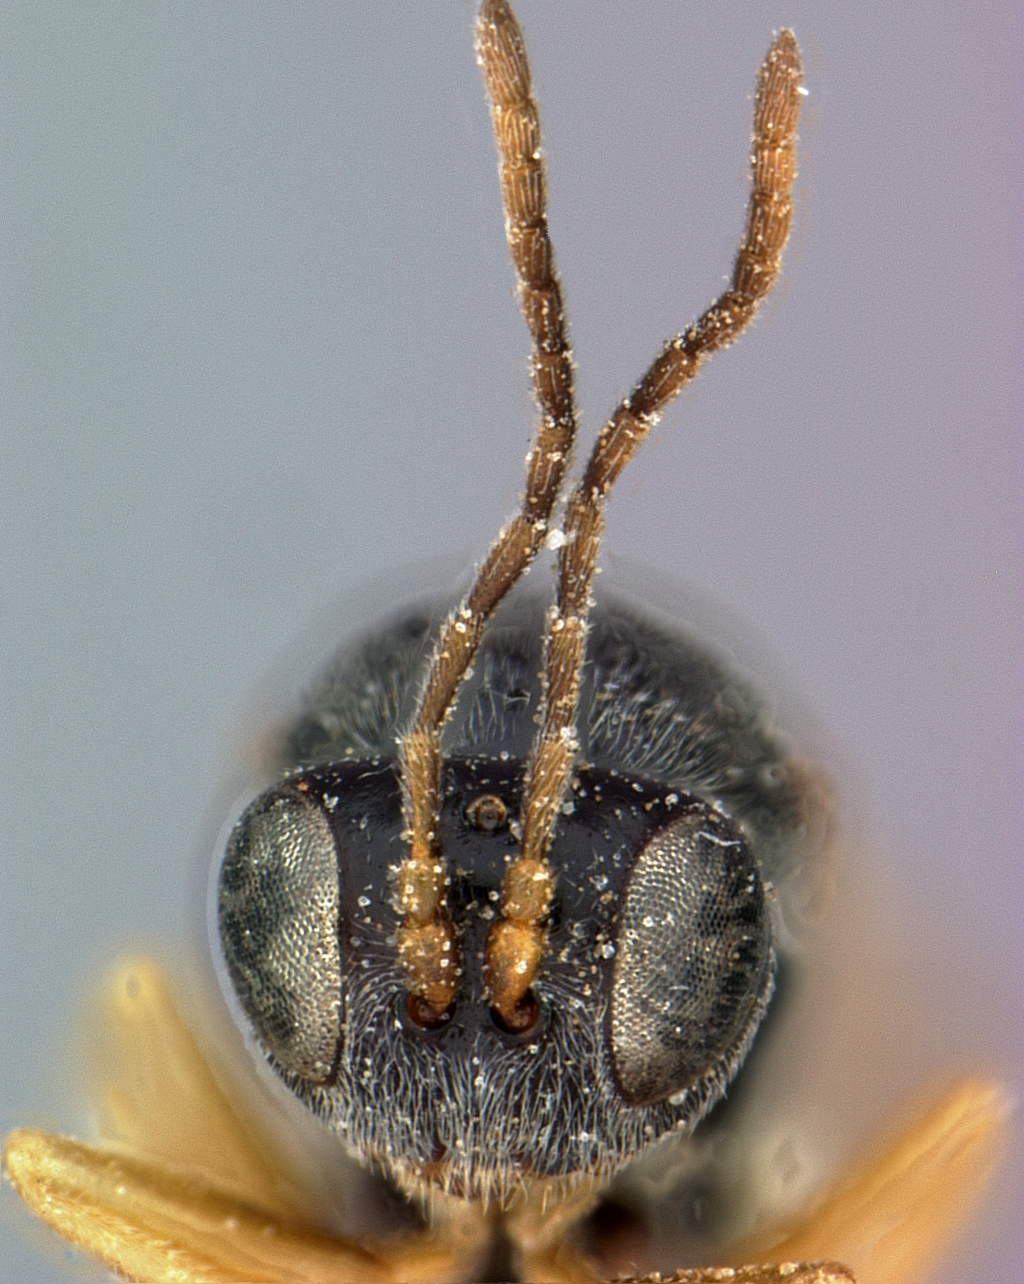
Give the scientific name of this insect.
Periclistus californicus
